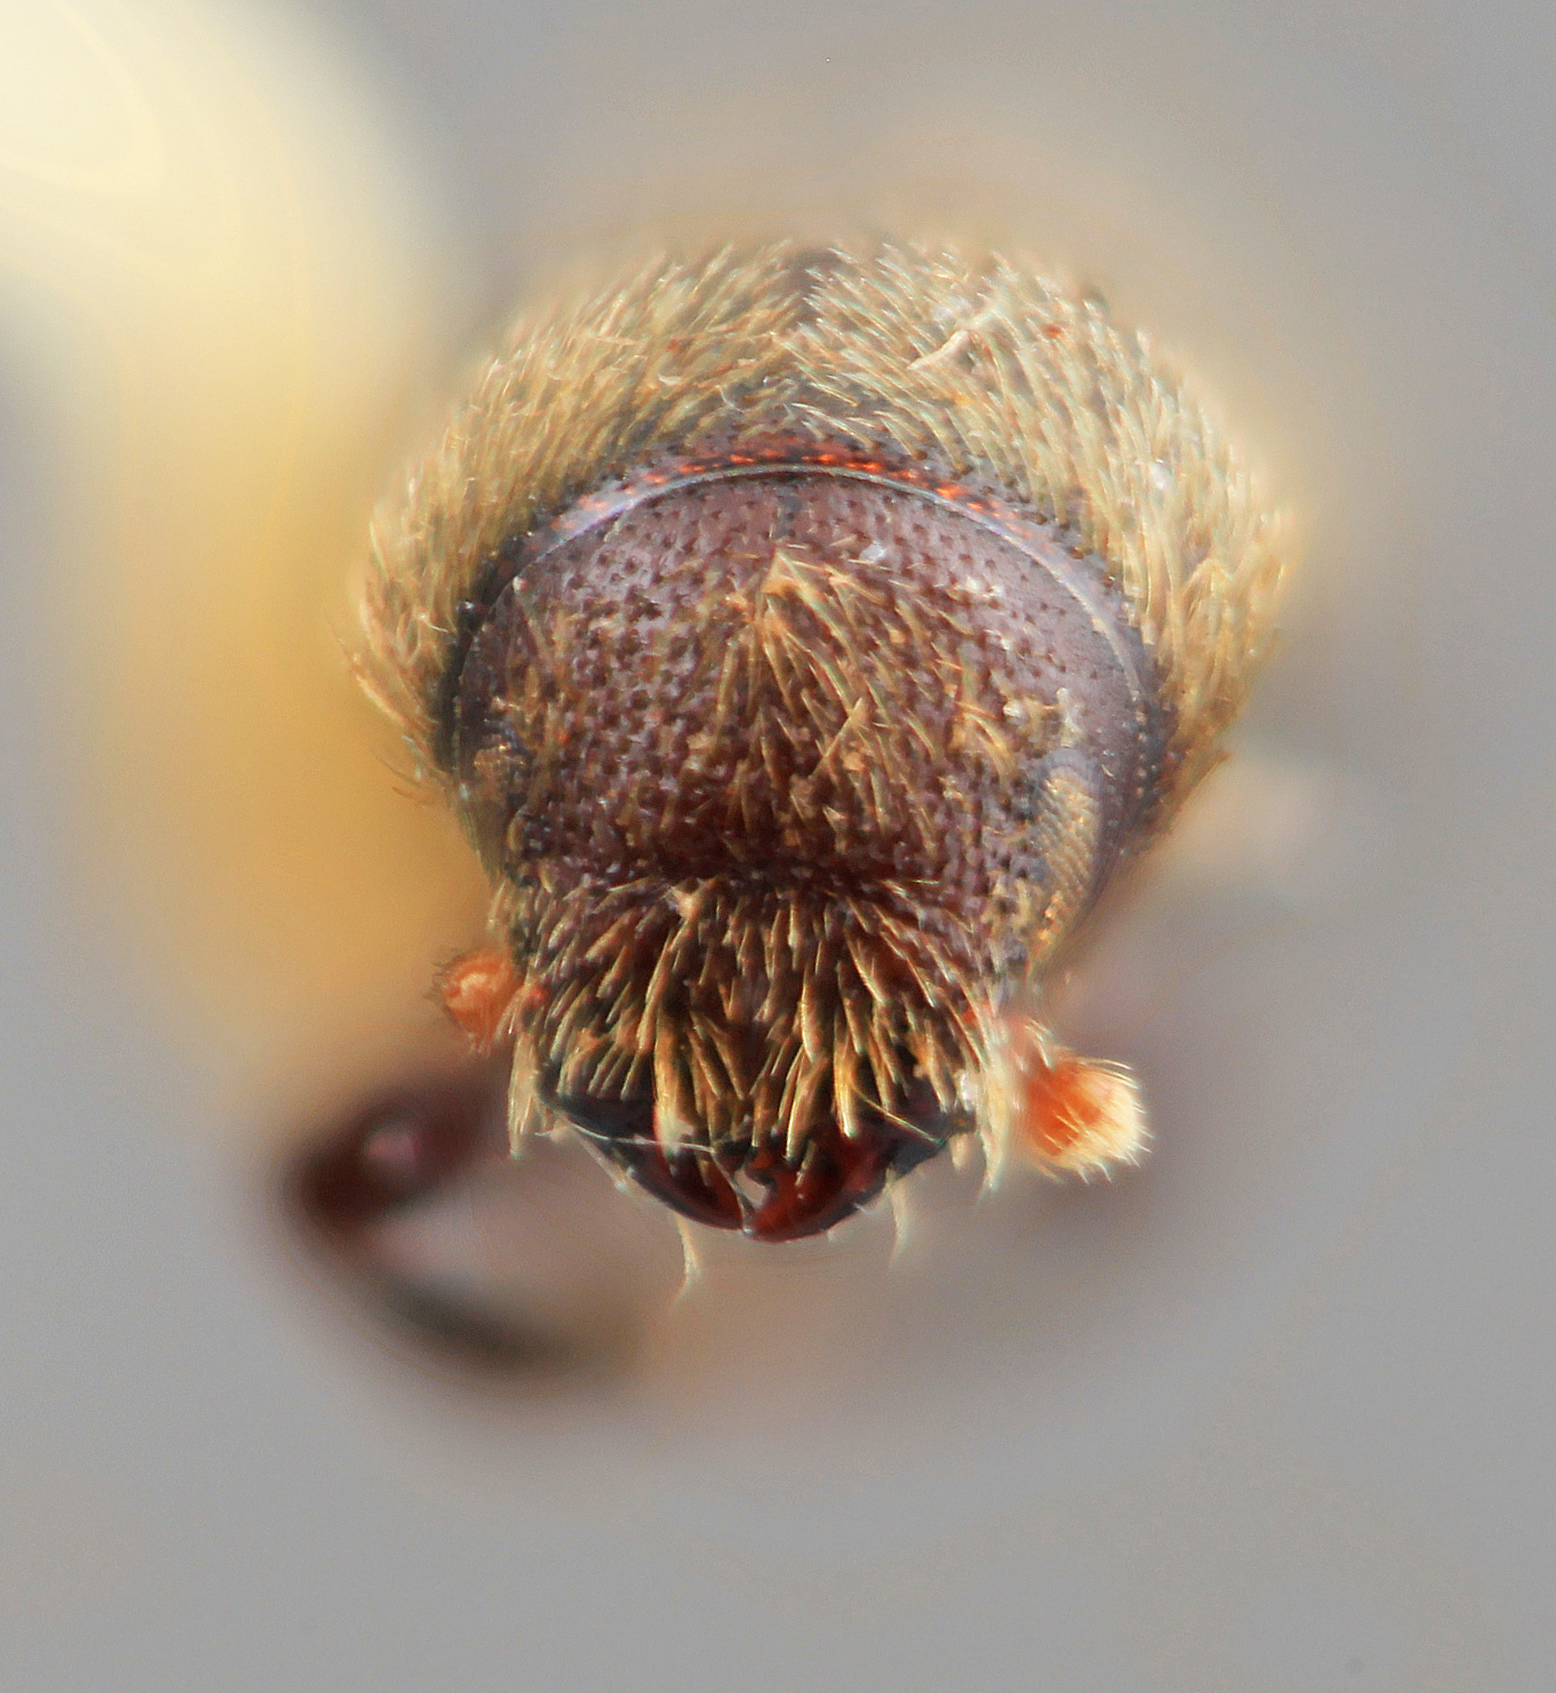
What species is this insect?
Hylurgus indicus
